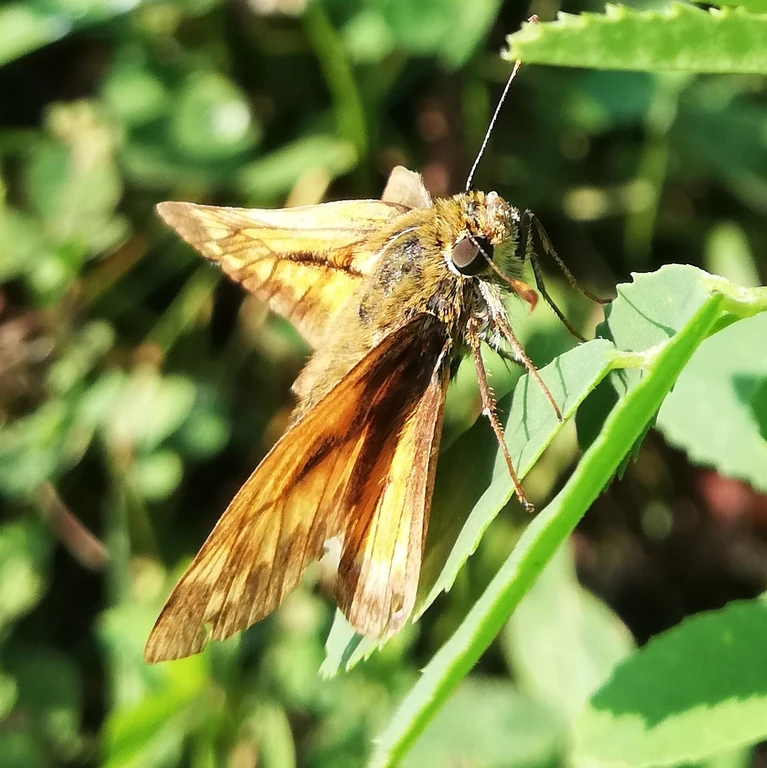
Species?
Ochlodes sylvanus (also Ochlodes venata)
